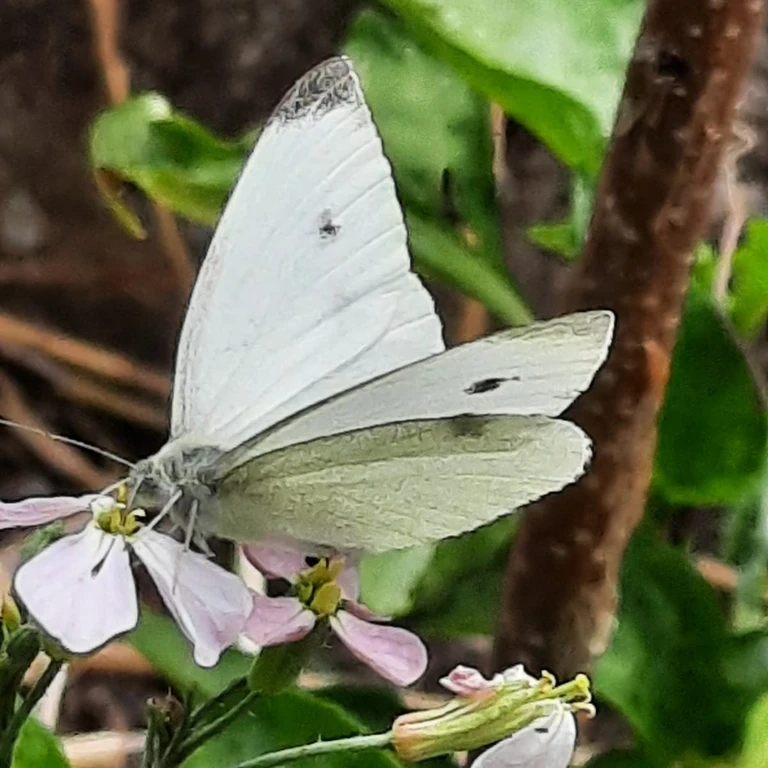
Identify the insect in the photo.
Pieris rapae
